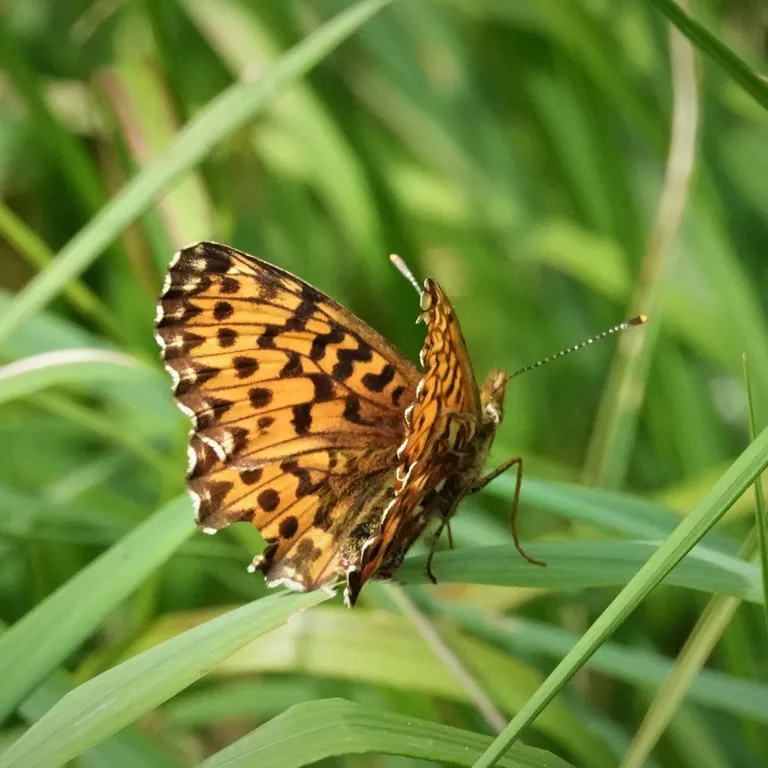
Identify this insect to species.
Boloria titania
